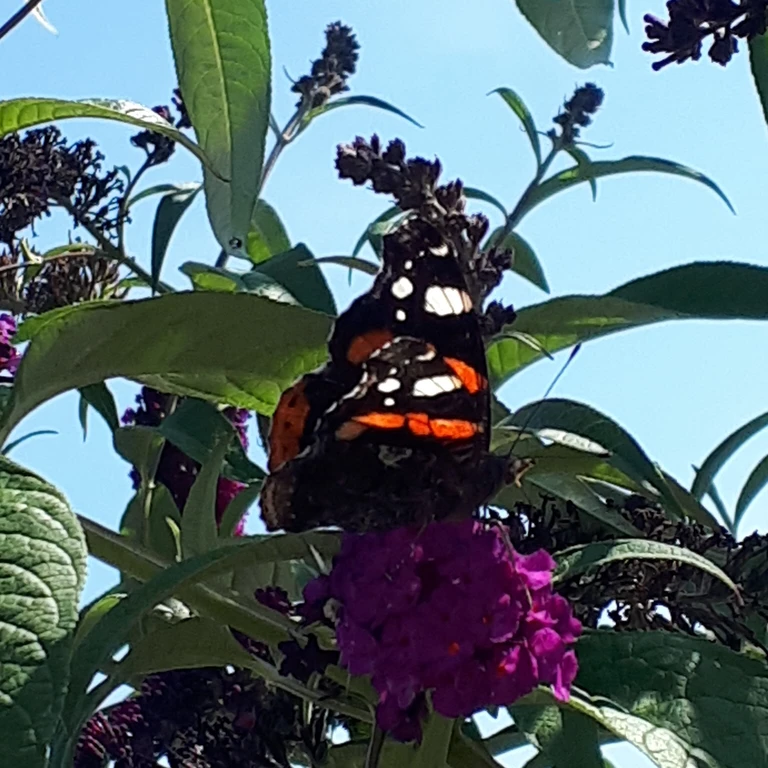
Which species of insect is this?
Vanessa atalanta
